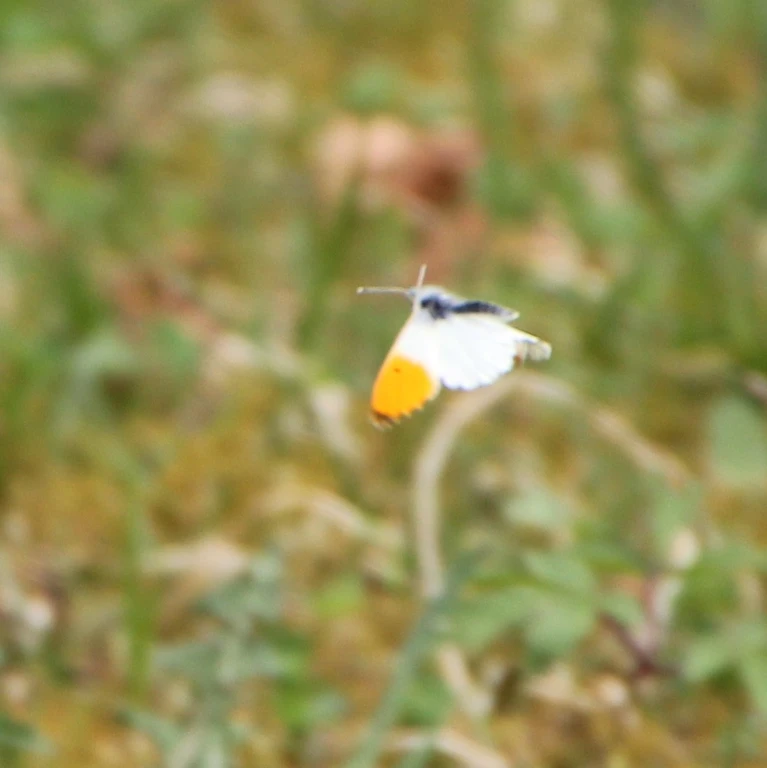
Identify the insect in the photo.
Anthocharis cardamines
